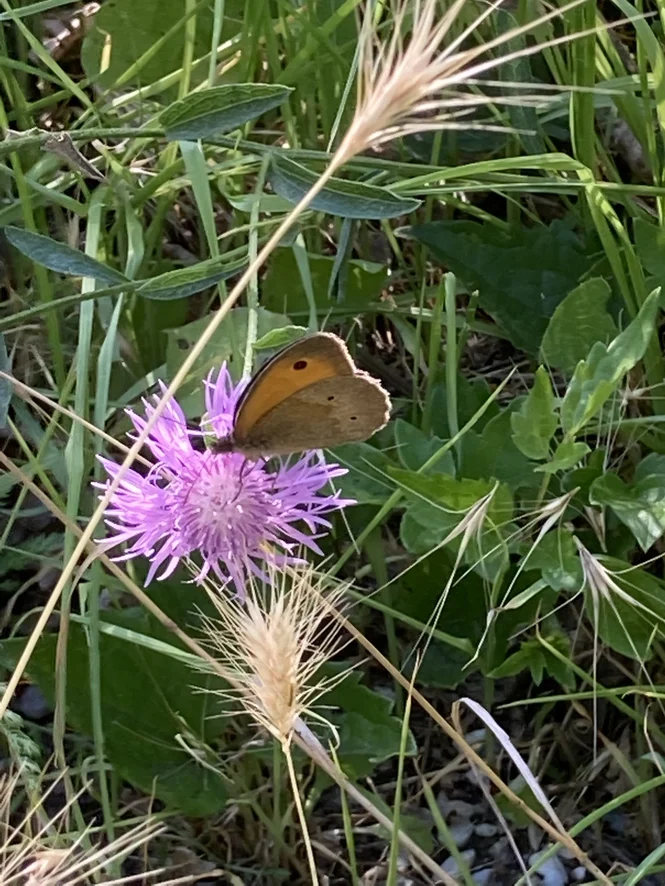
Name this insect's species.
Maniola jurtina
